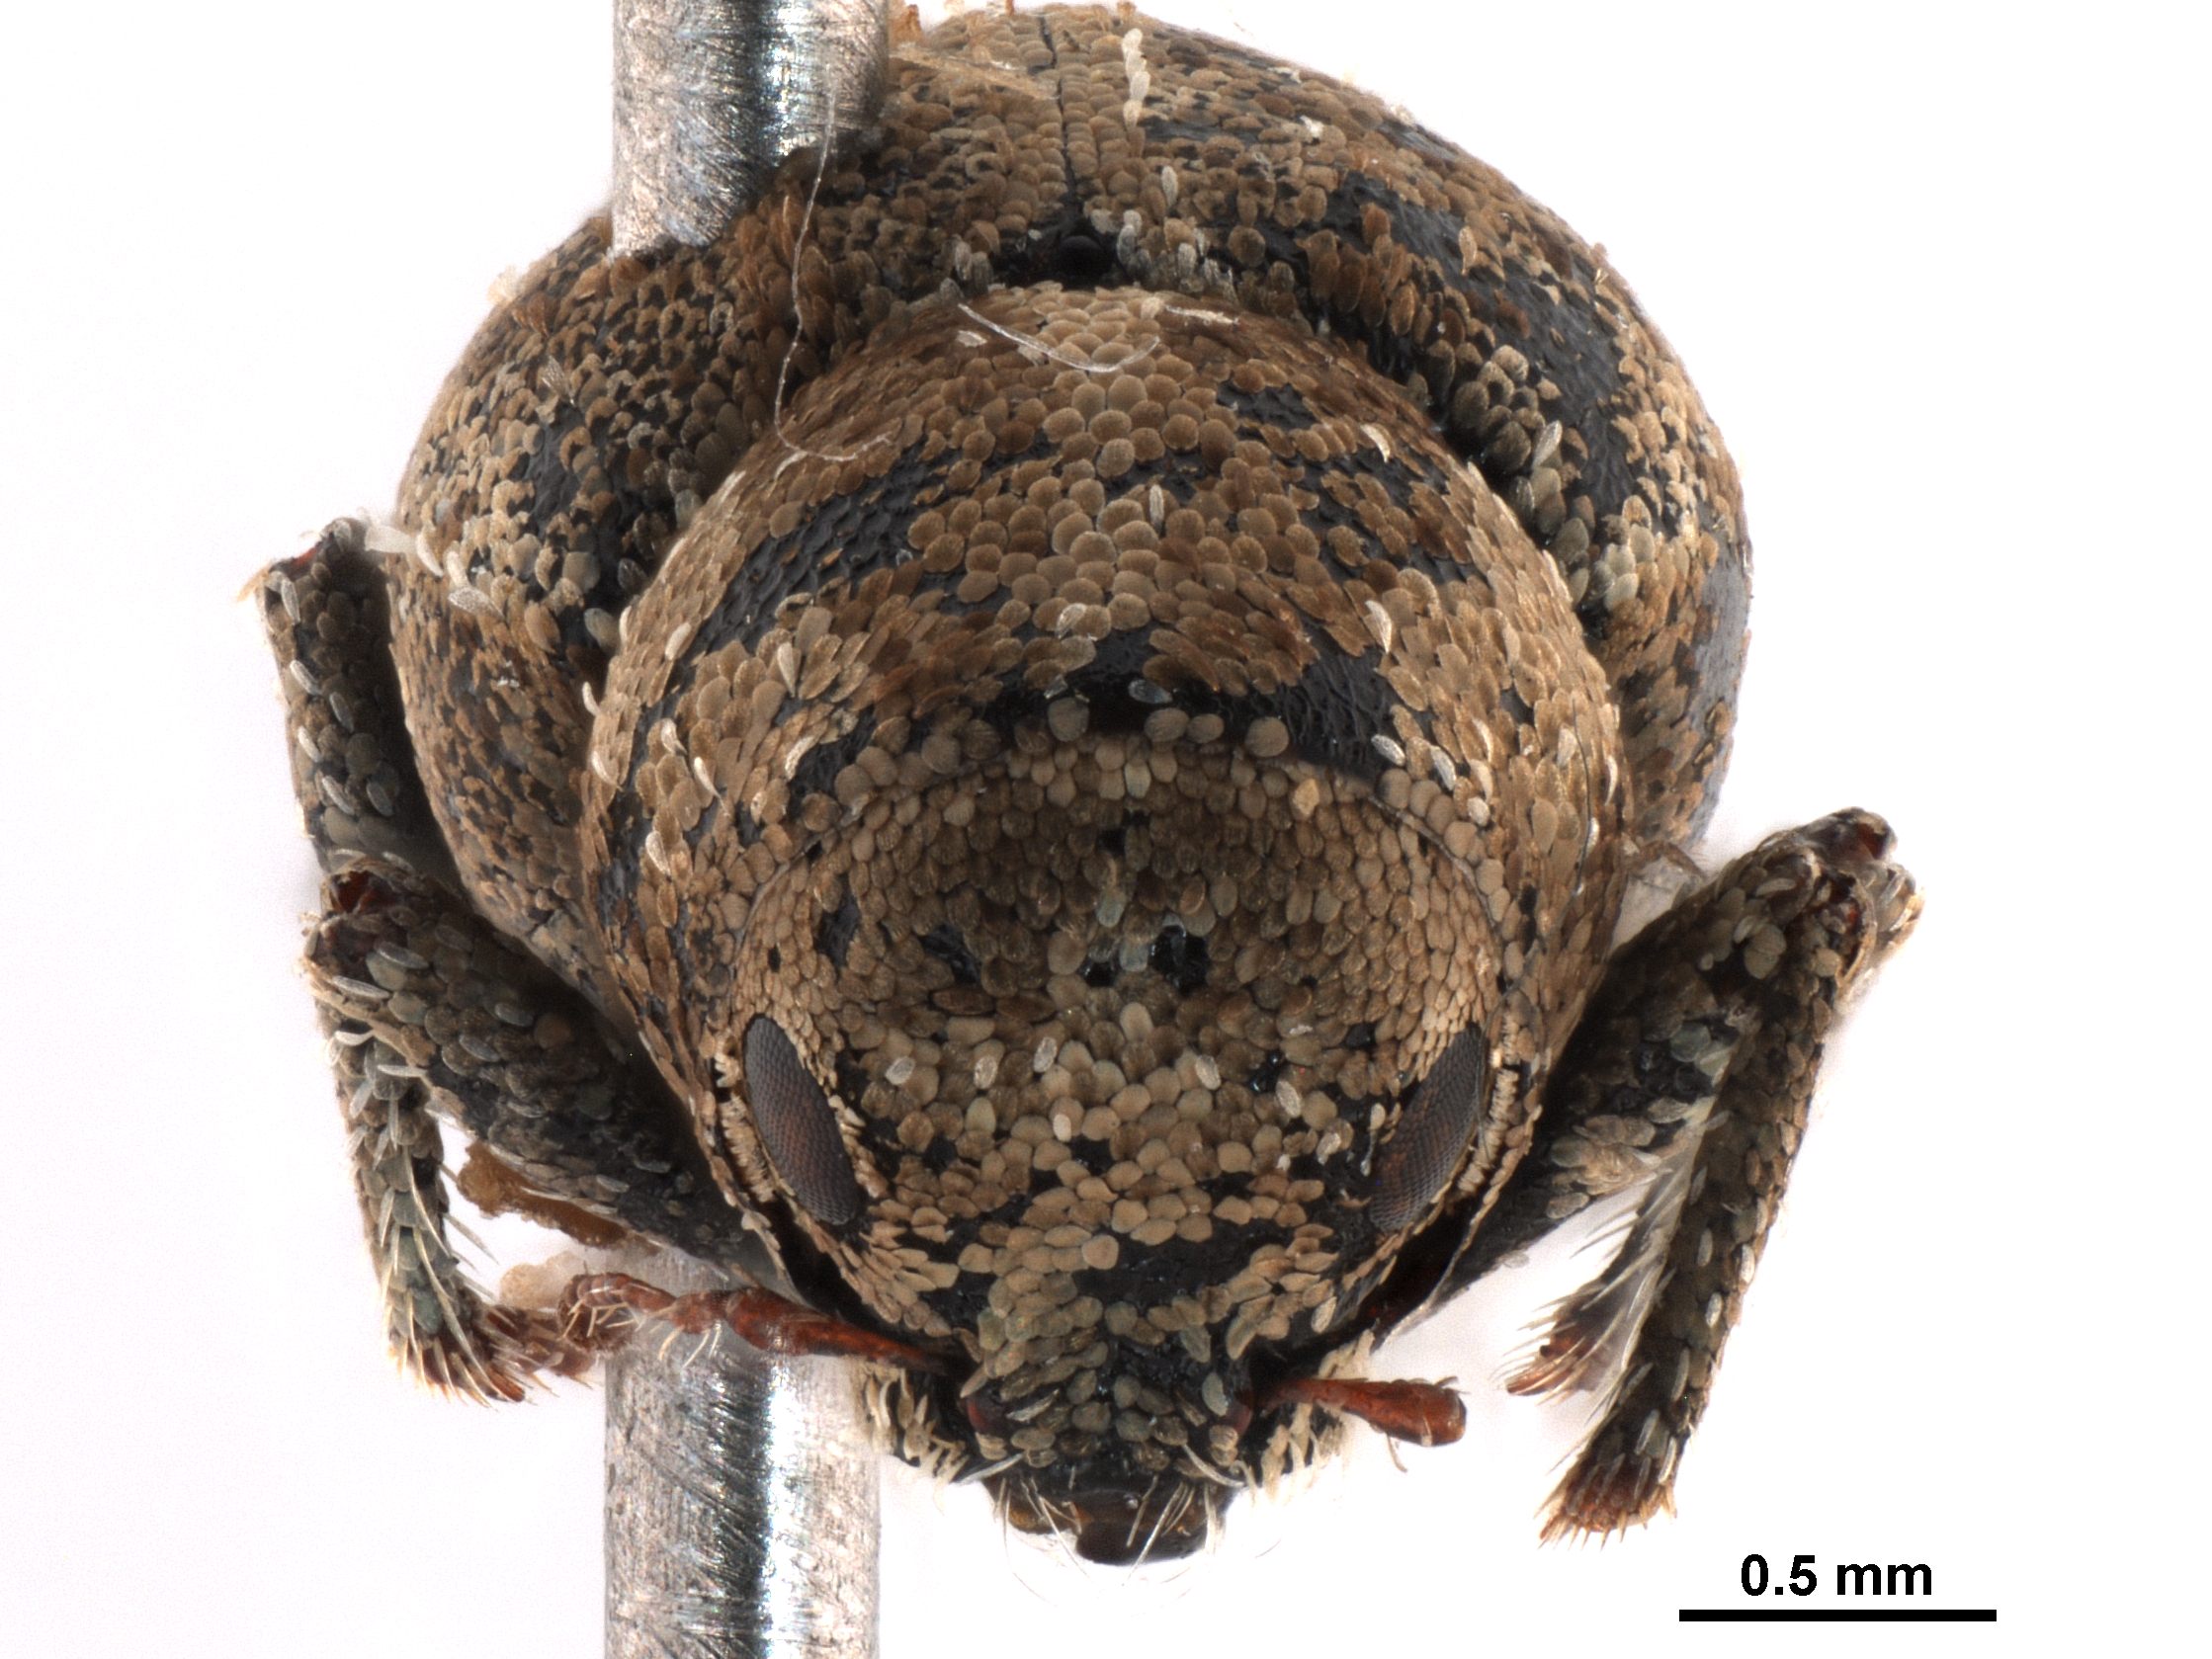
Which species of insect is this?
Perieges bardus
